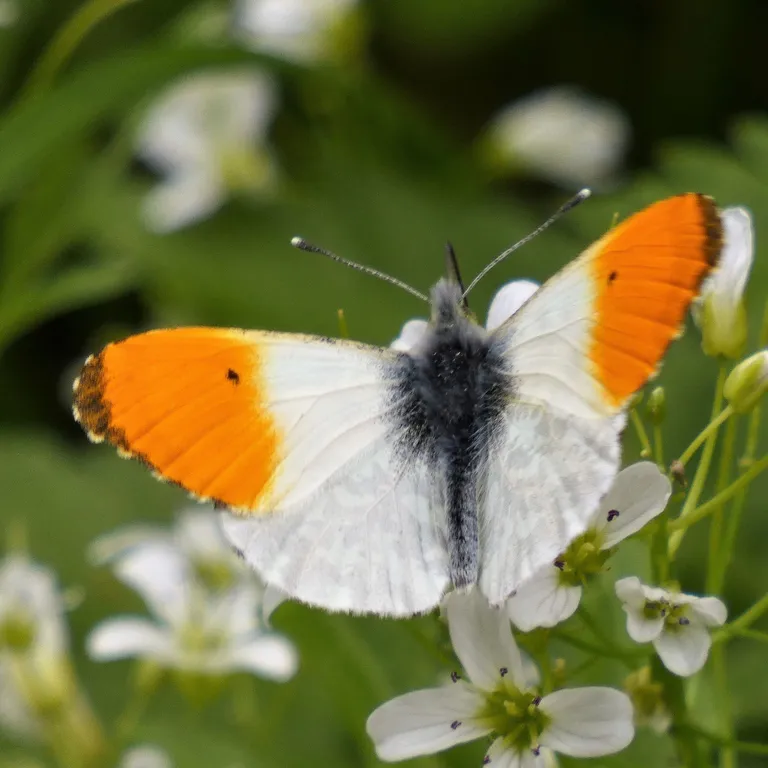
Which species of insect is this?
Anthocharis cardamines
